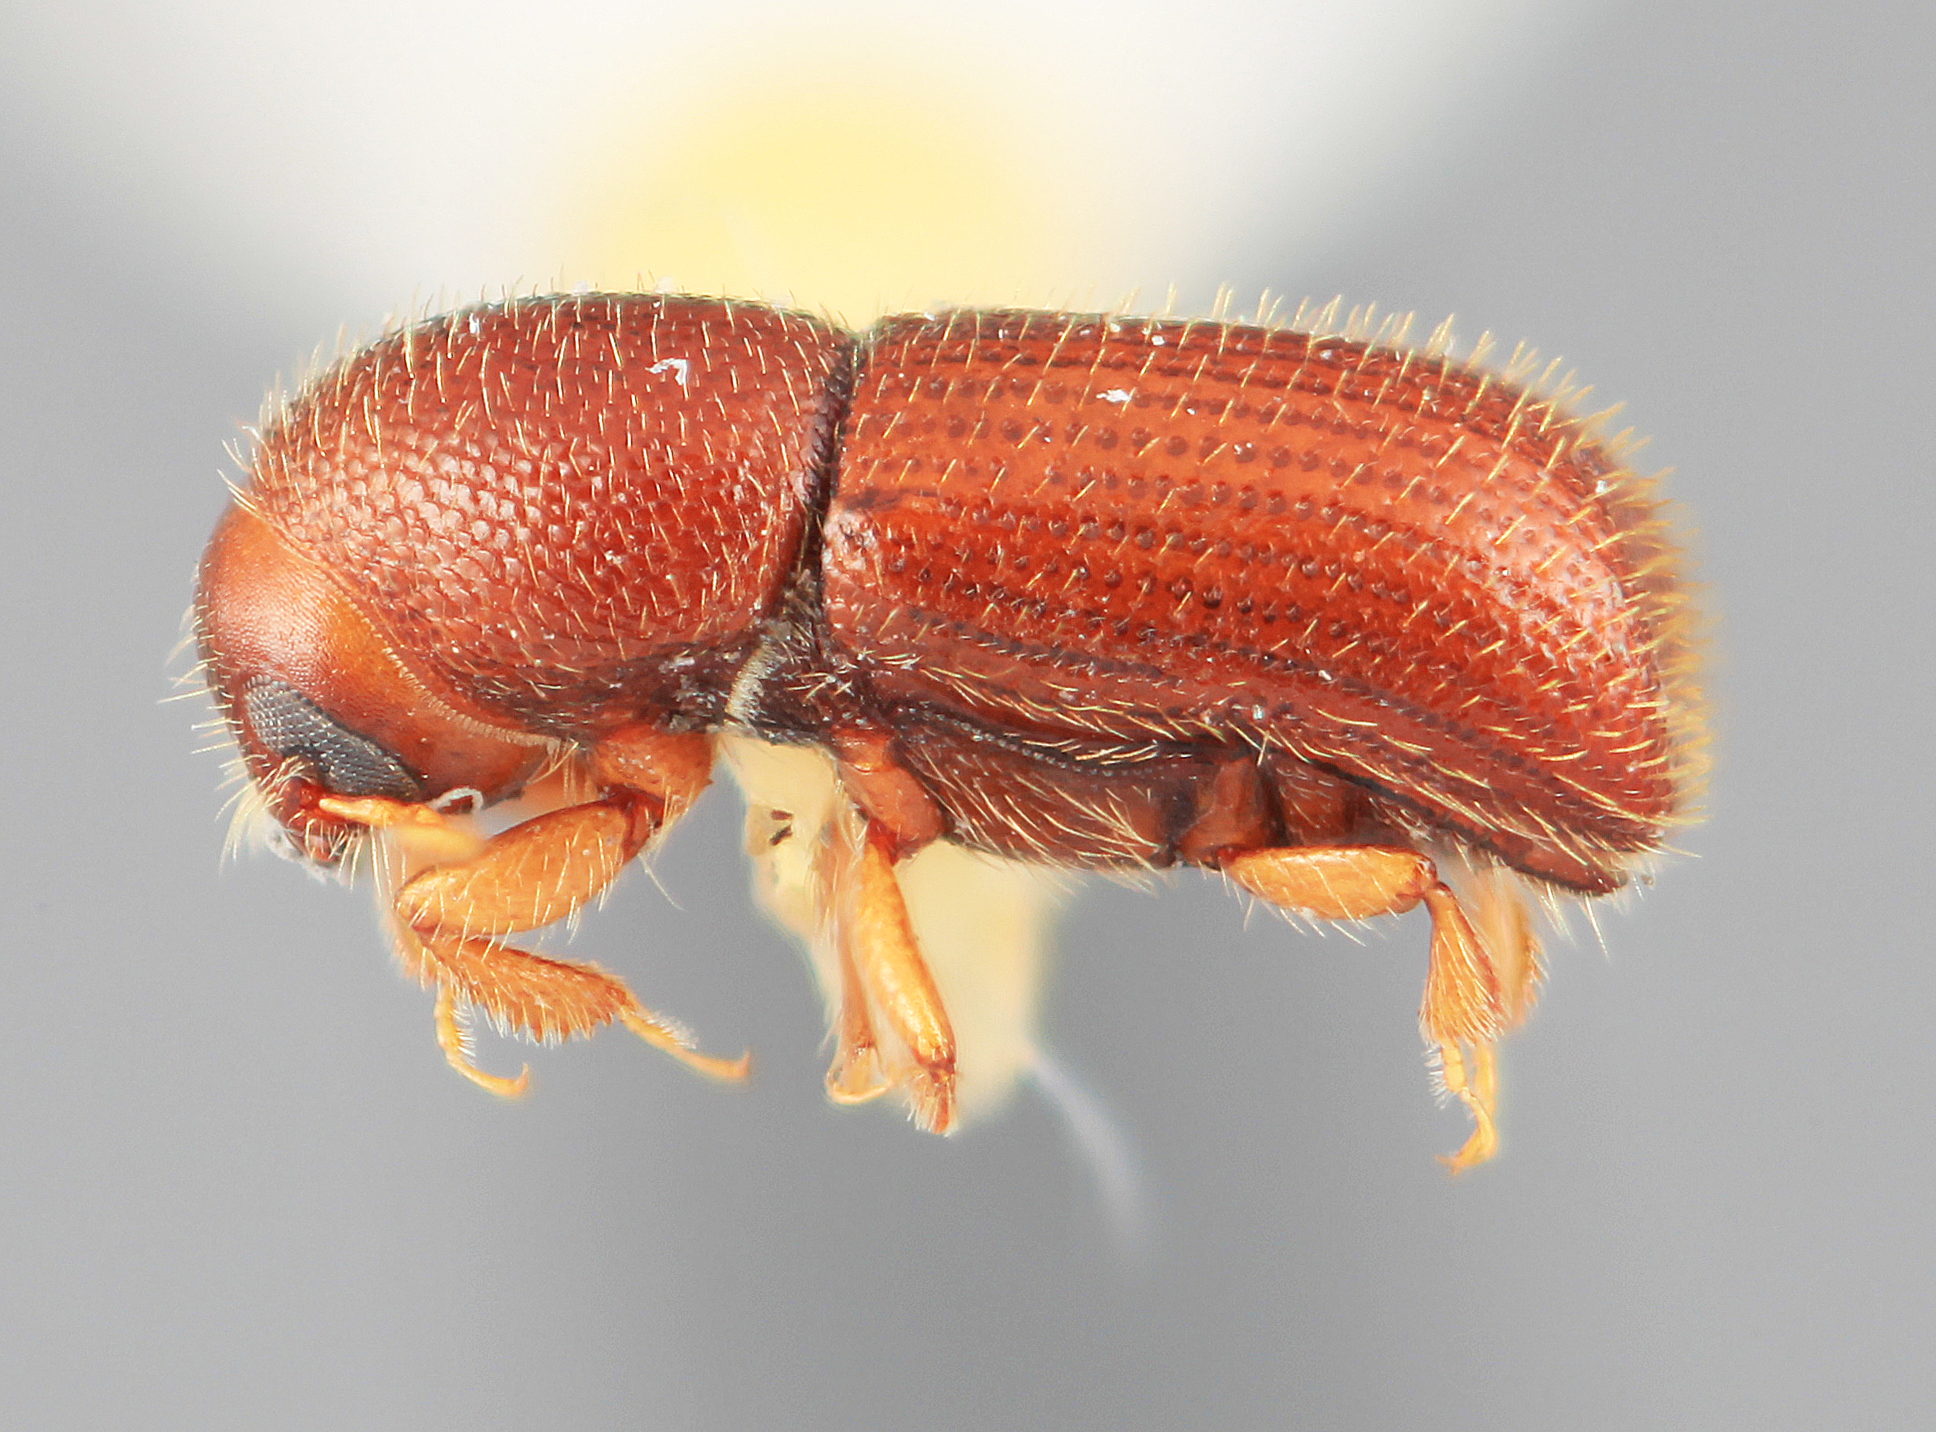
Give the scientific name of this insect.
Dendrocranulus securus
